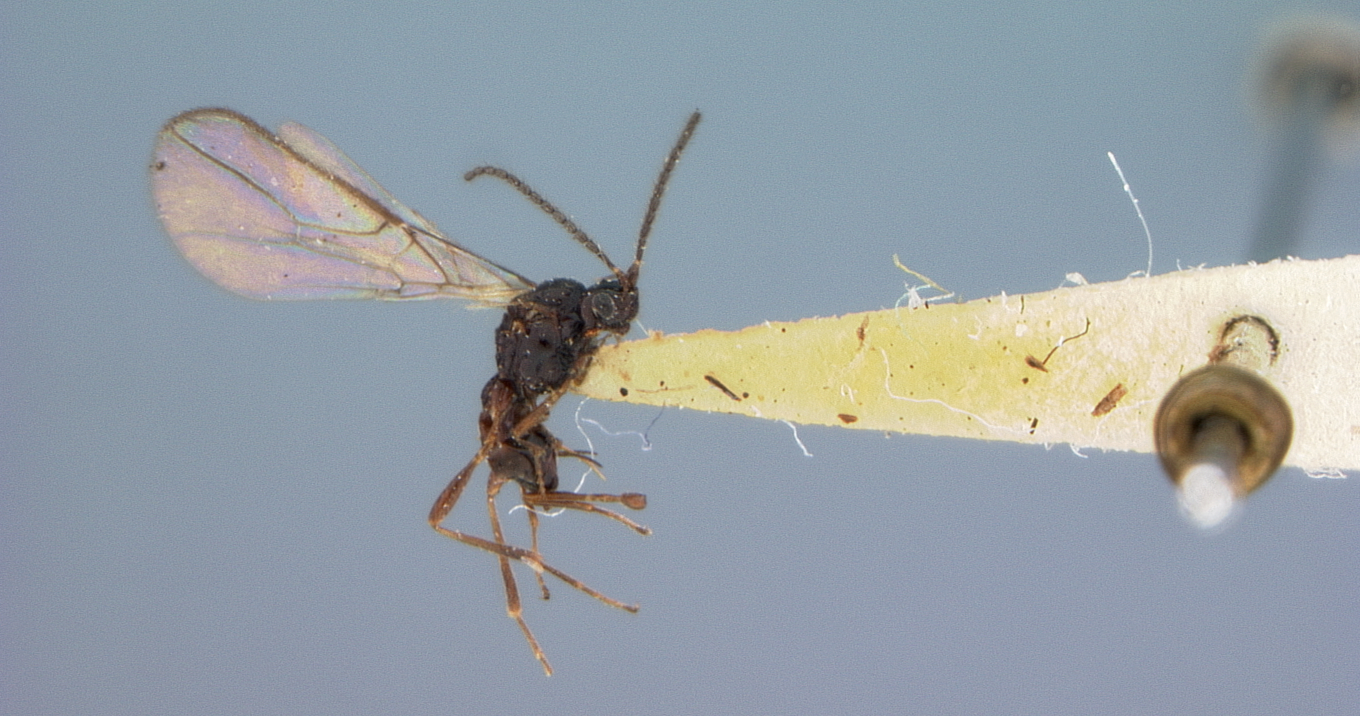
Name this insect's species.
Aspilota insularis
